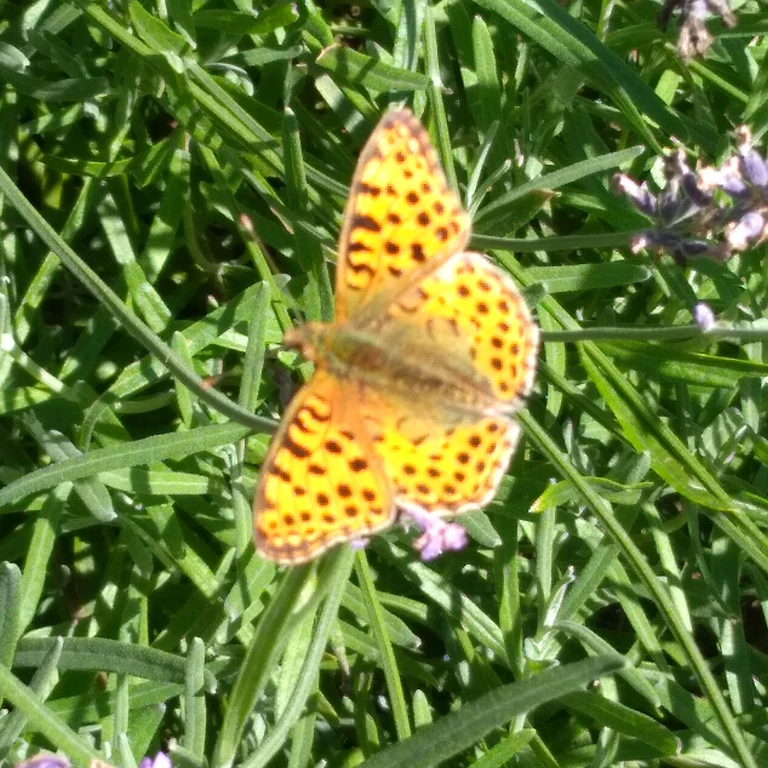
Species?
Issoria lathonia
